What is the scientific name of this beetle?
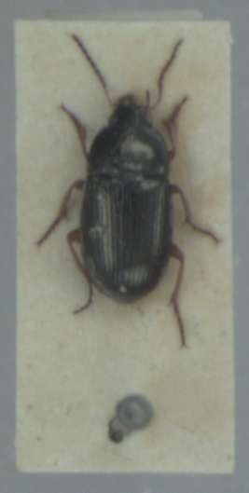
Amara familiaris
